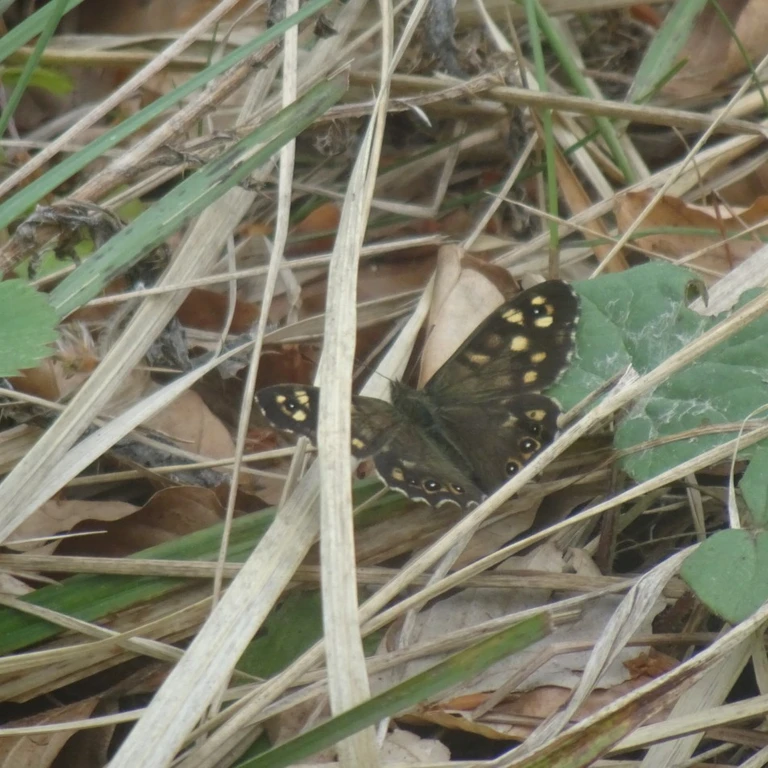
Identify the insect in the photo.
Pararge aegeria
